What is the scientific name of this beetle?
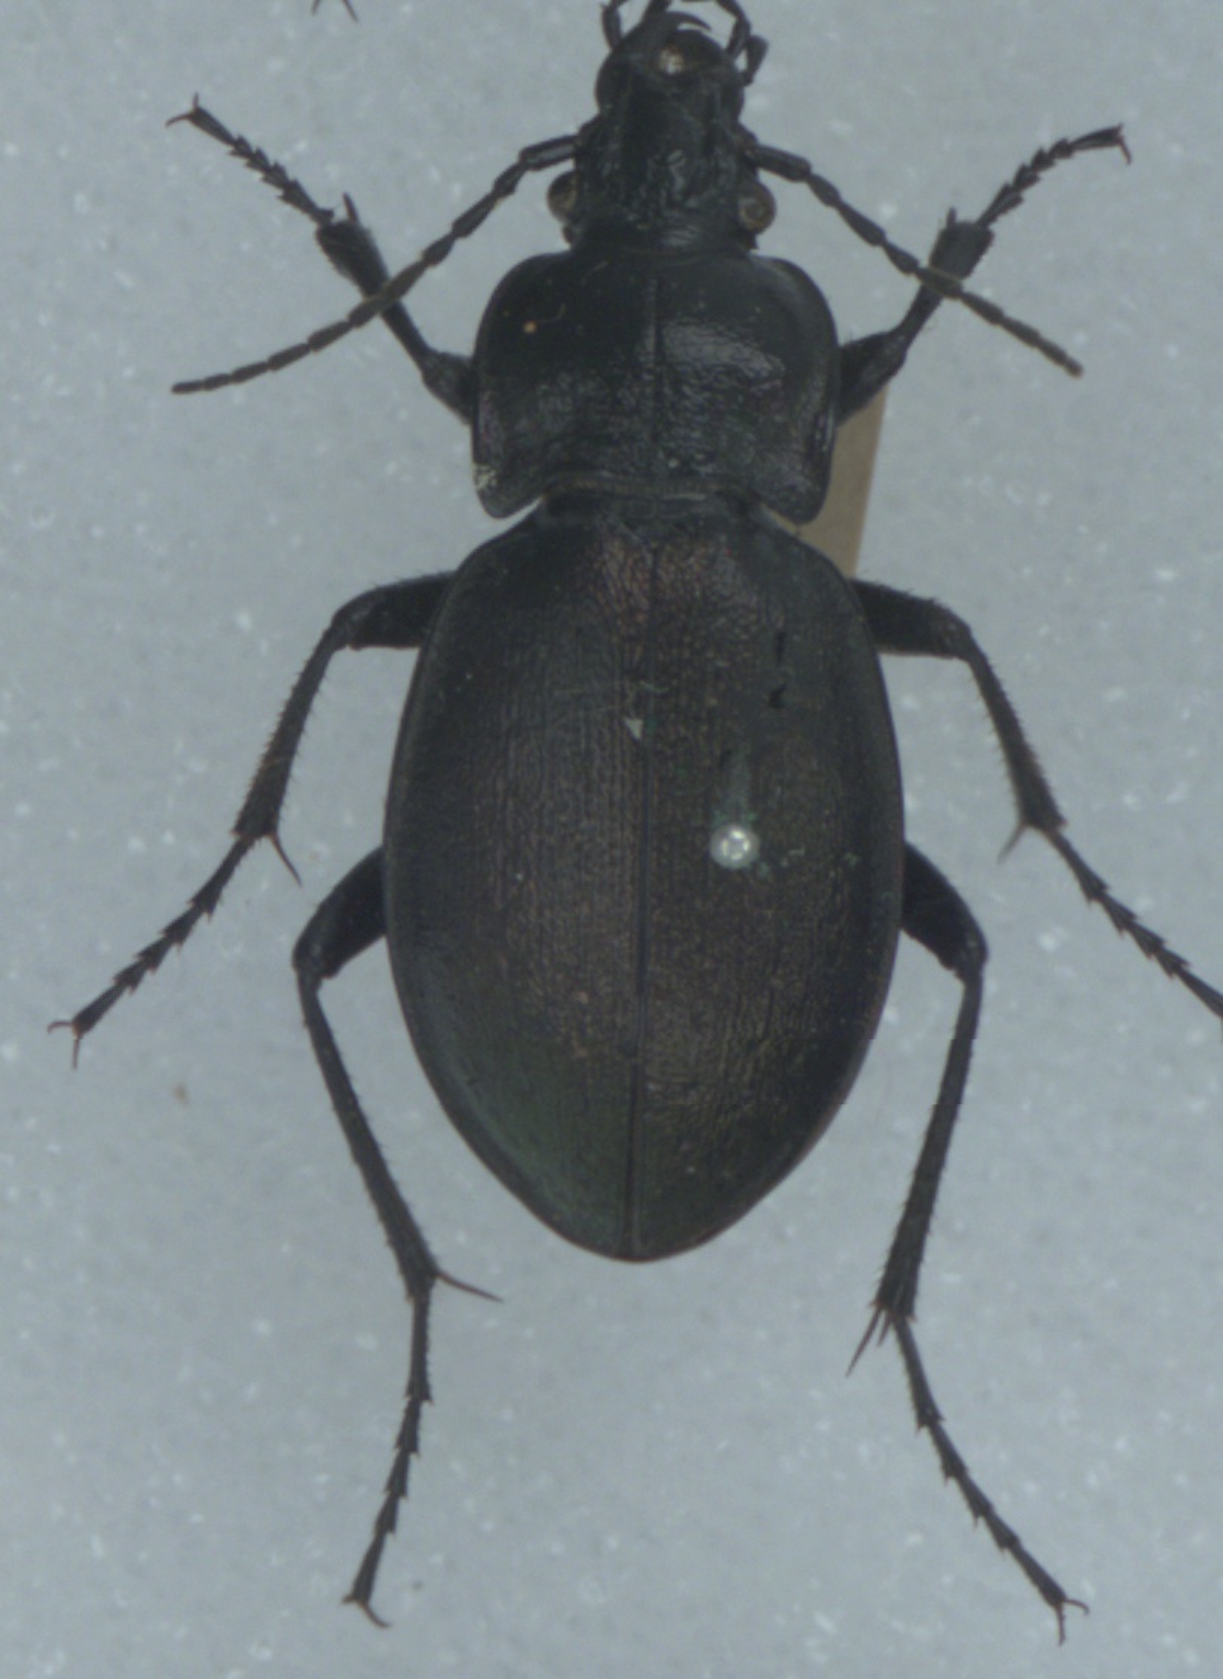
Carabus nemoralis
